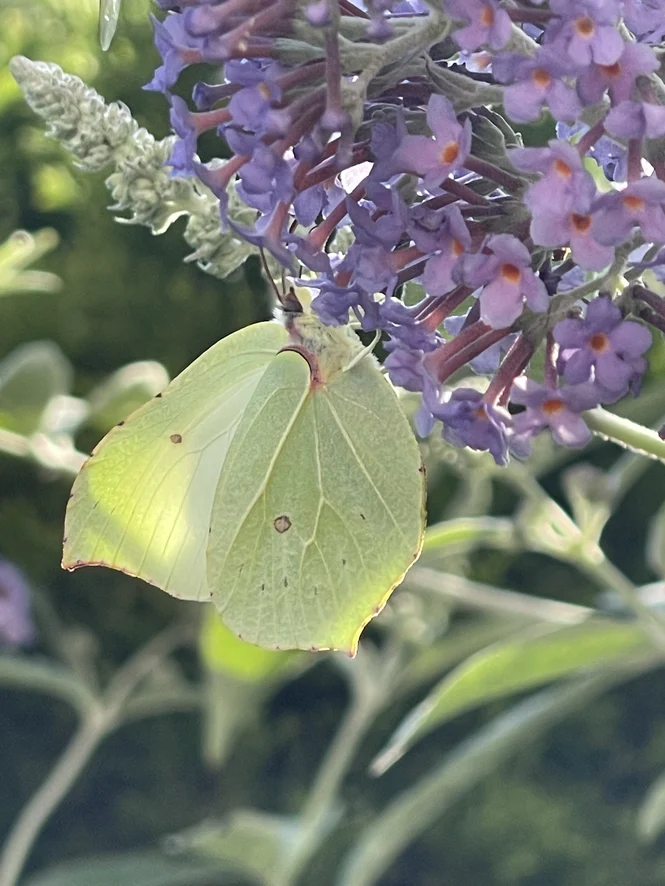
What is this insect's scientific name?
Gonepteryx rhamni
